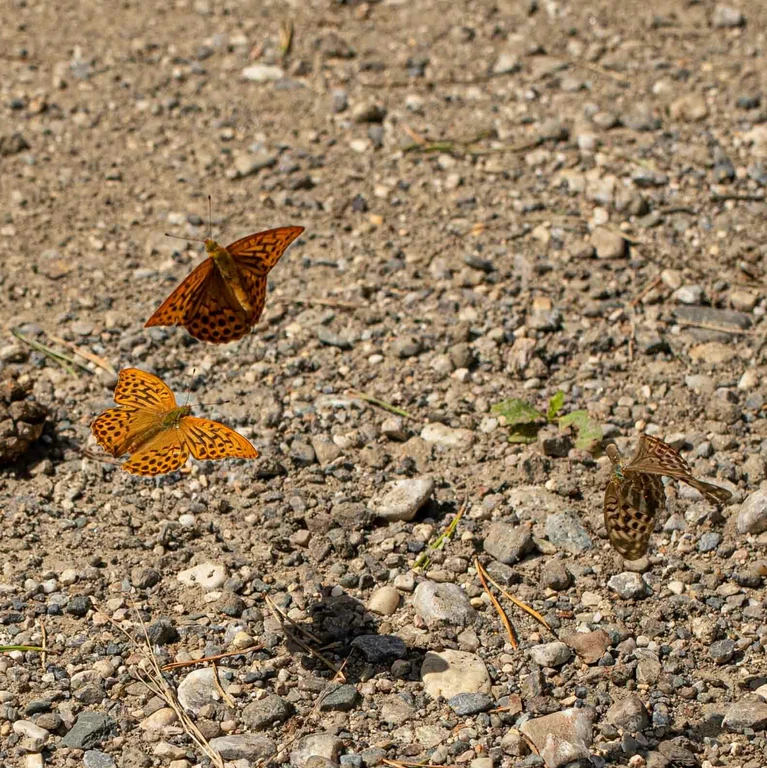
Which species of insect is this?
Argynnis paphia
